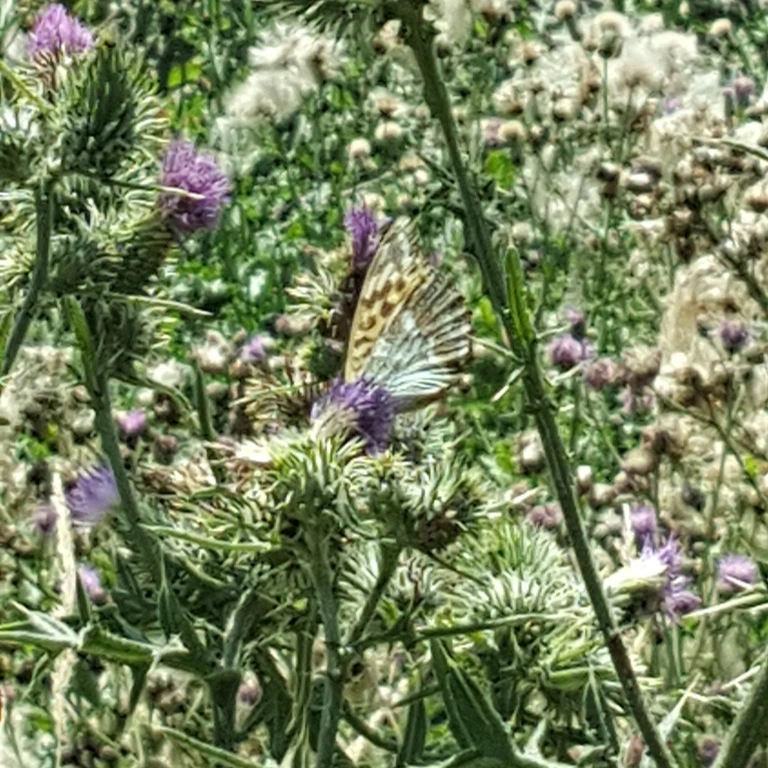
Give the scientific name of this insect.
Argynnis paphia
